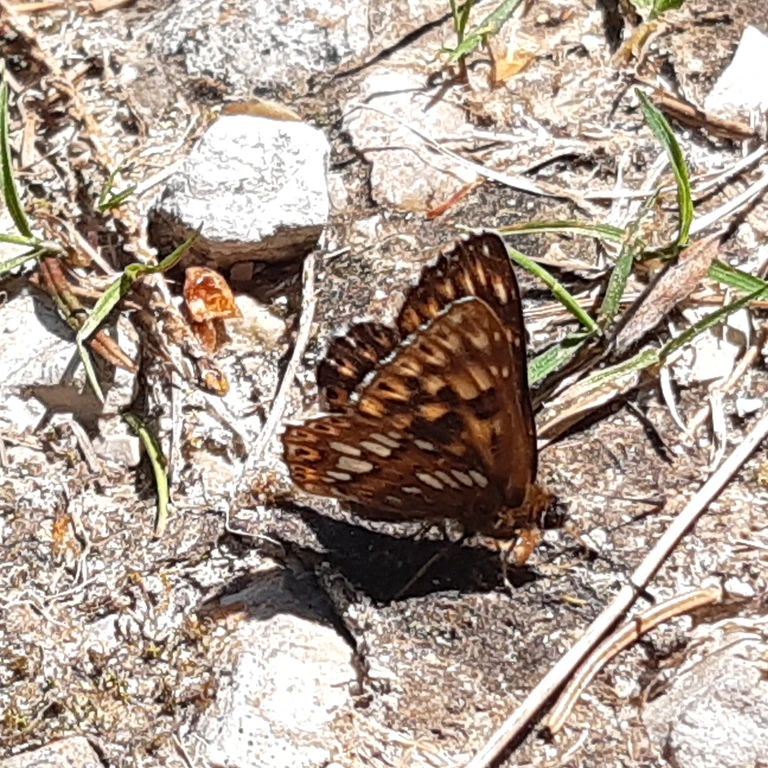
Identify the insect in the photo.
Hamearis lucina
